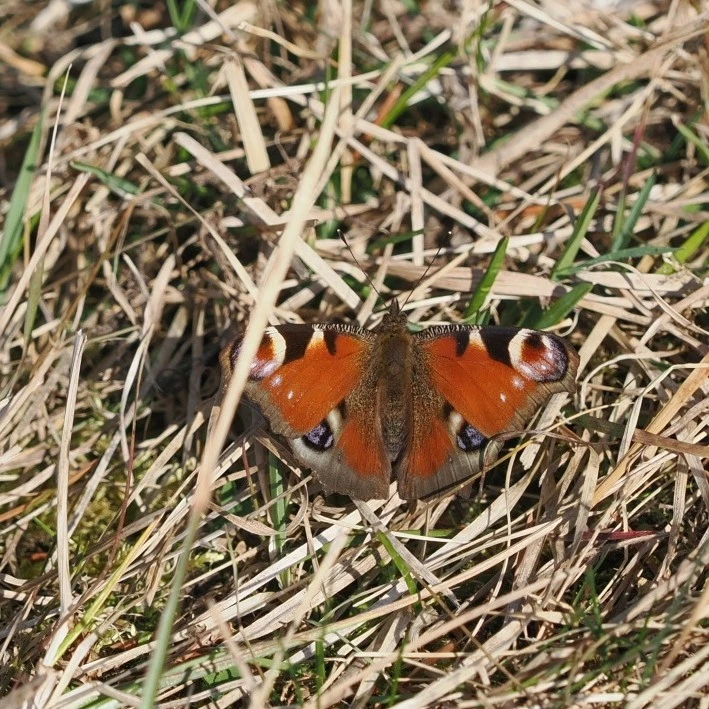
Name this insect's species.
Aglais io
